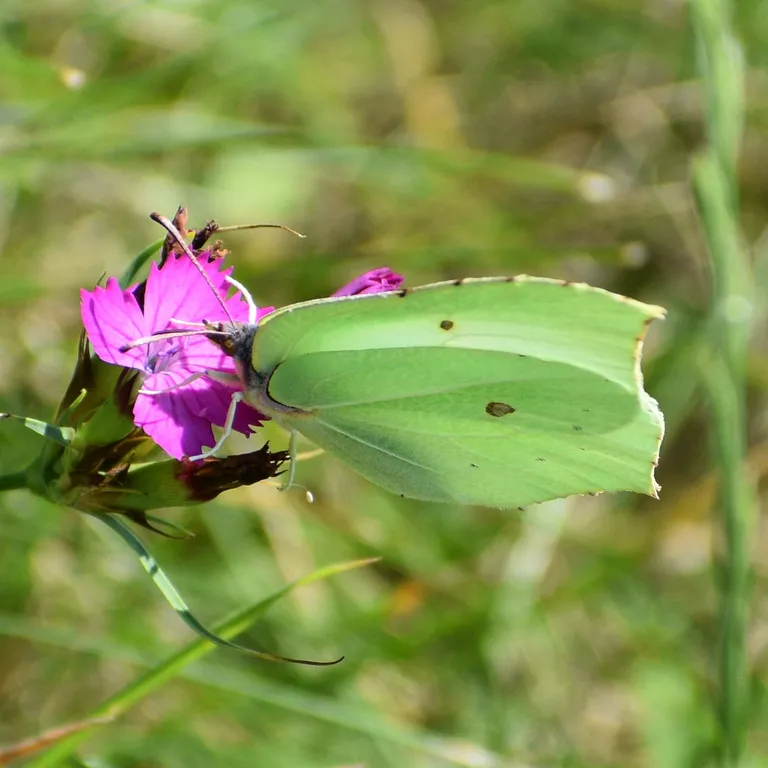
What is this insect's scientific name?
Gonepteryx rhamni
